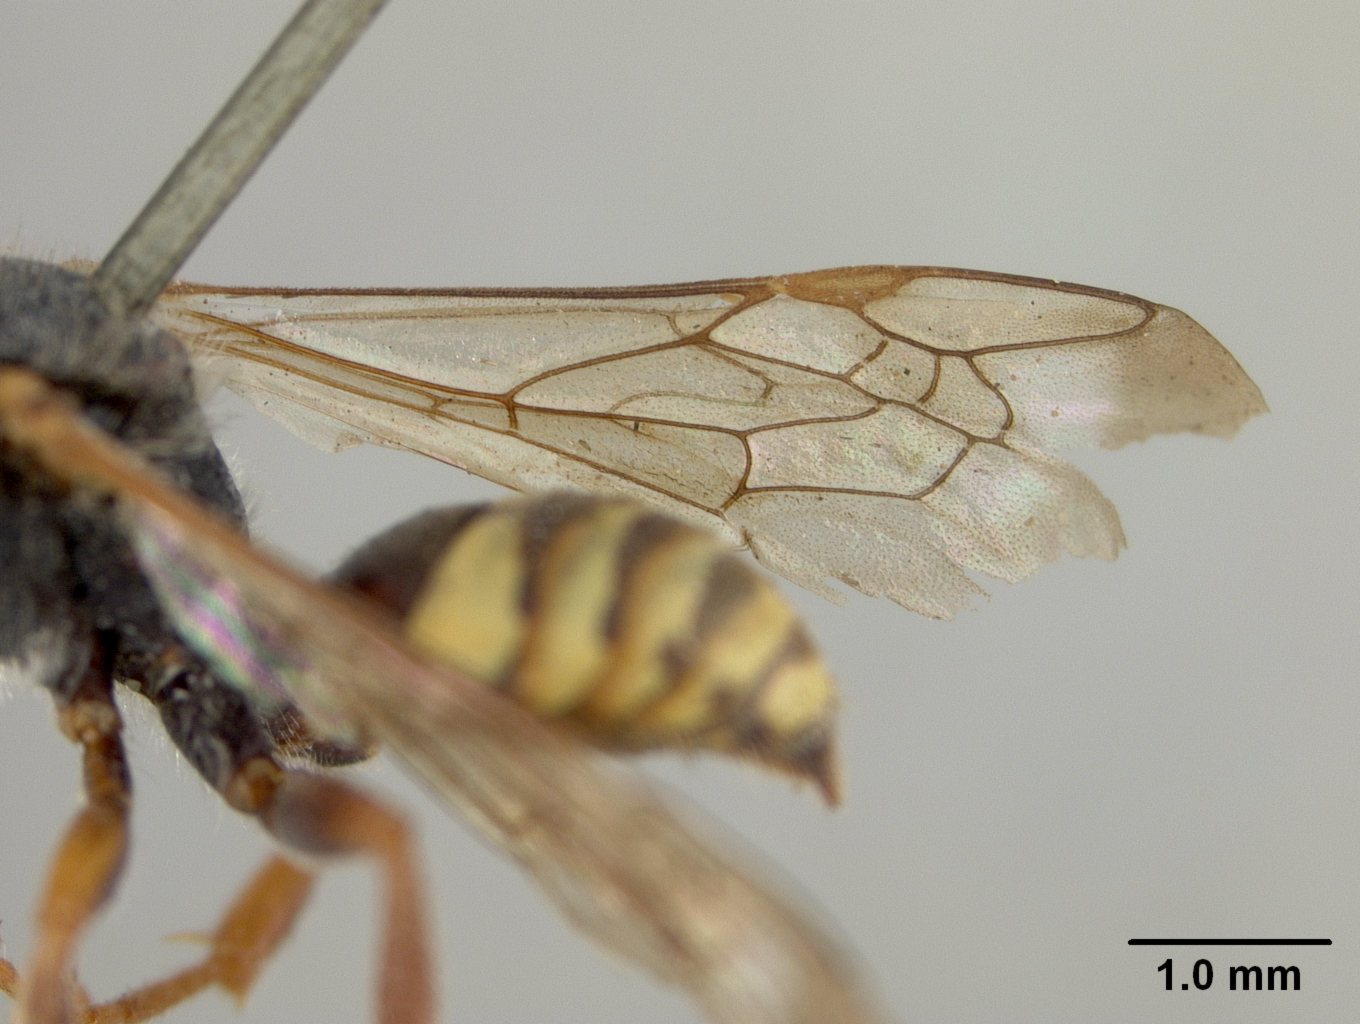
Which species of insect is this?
Nomada ruidosensis
